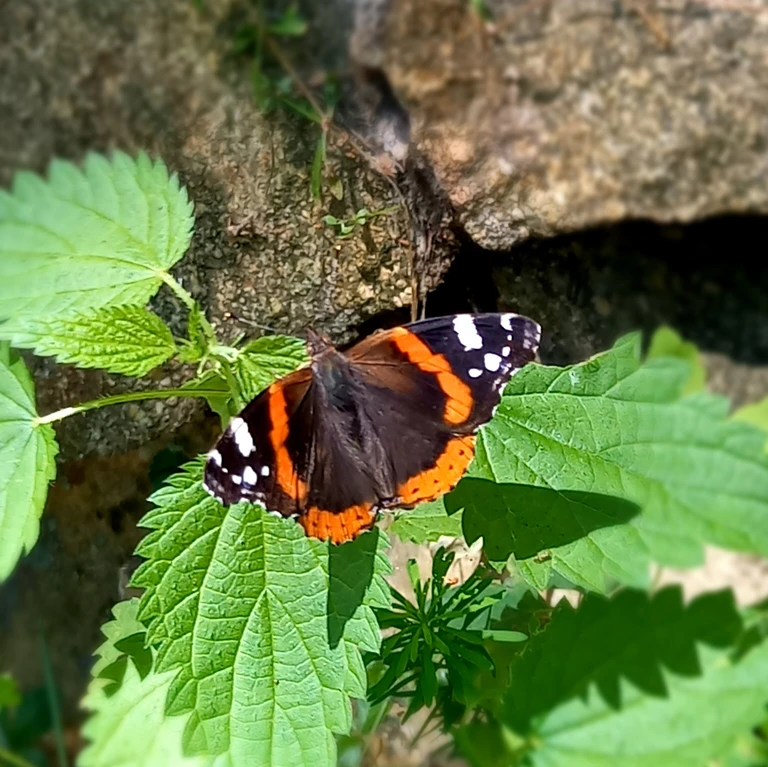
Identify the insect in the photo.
Vanessa atalanta
